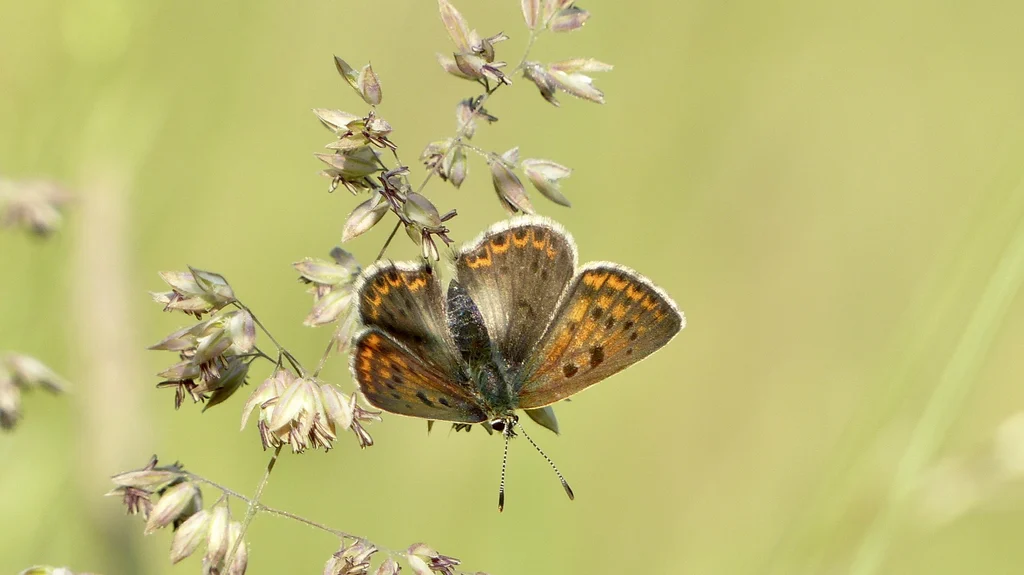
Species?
Lycaena tityrus (also Loweia tityrus)
